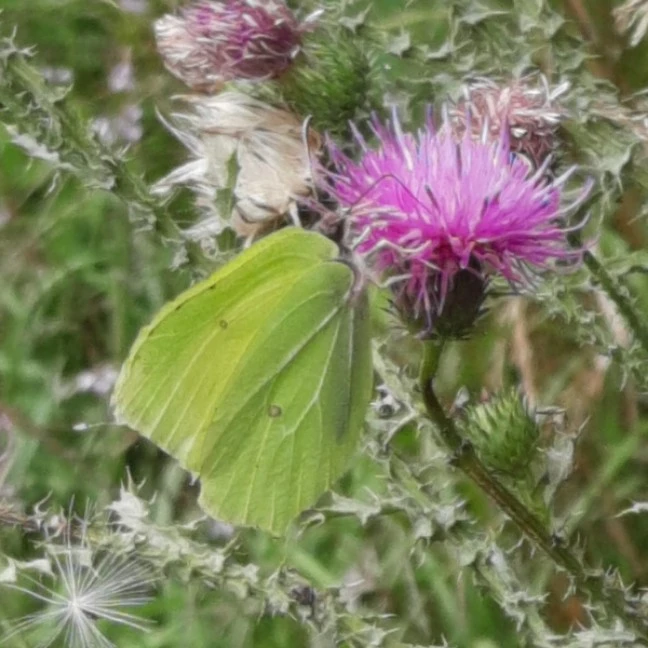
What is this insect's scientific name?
Gonepteryx rhamni
